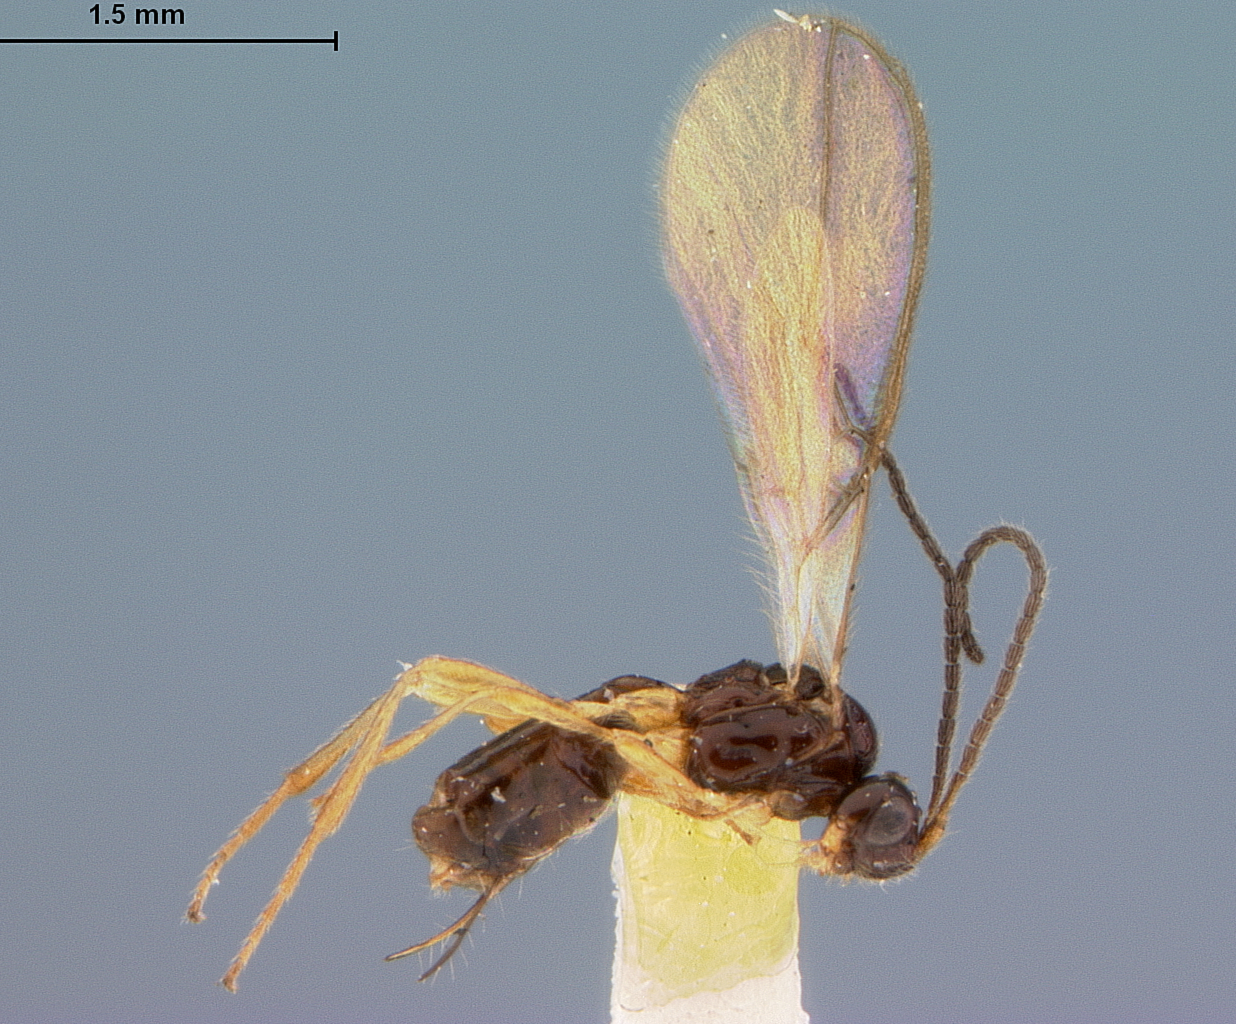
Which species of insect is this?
Aspilota communis
